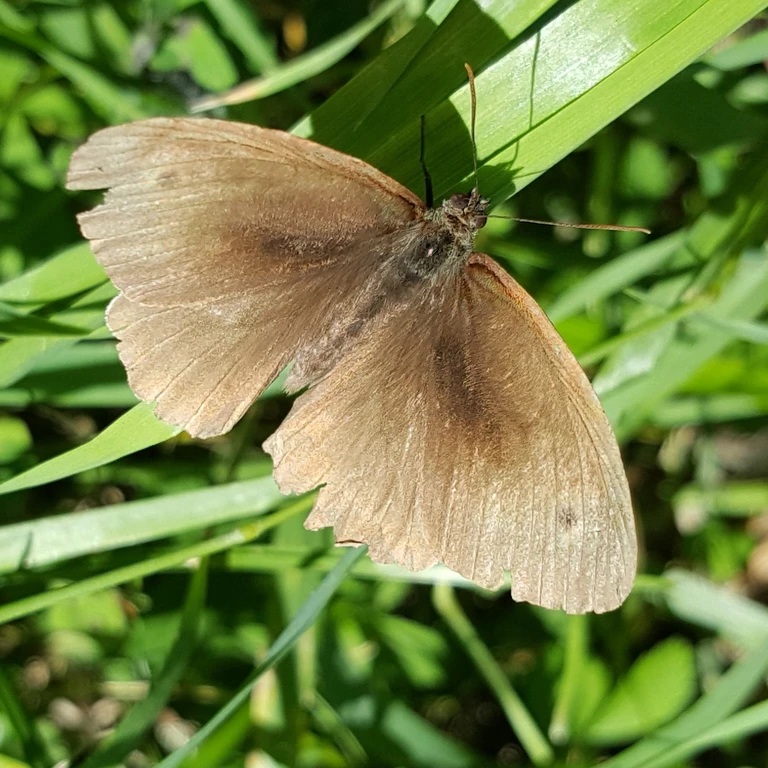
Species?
Maniola jurtina
